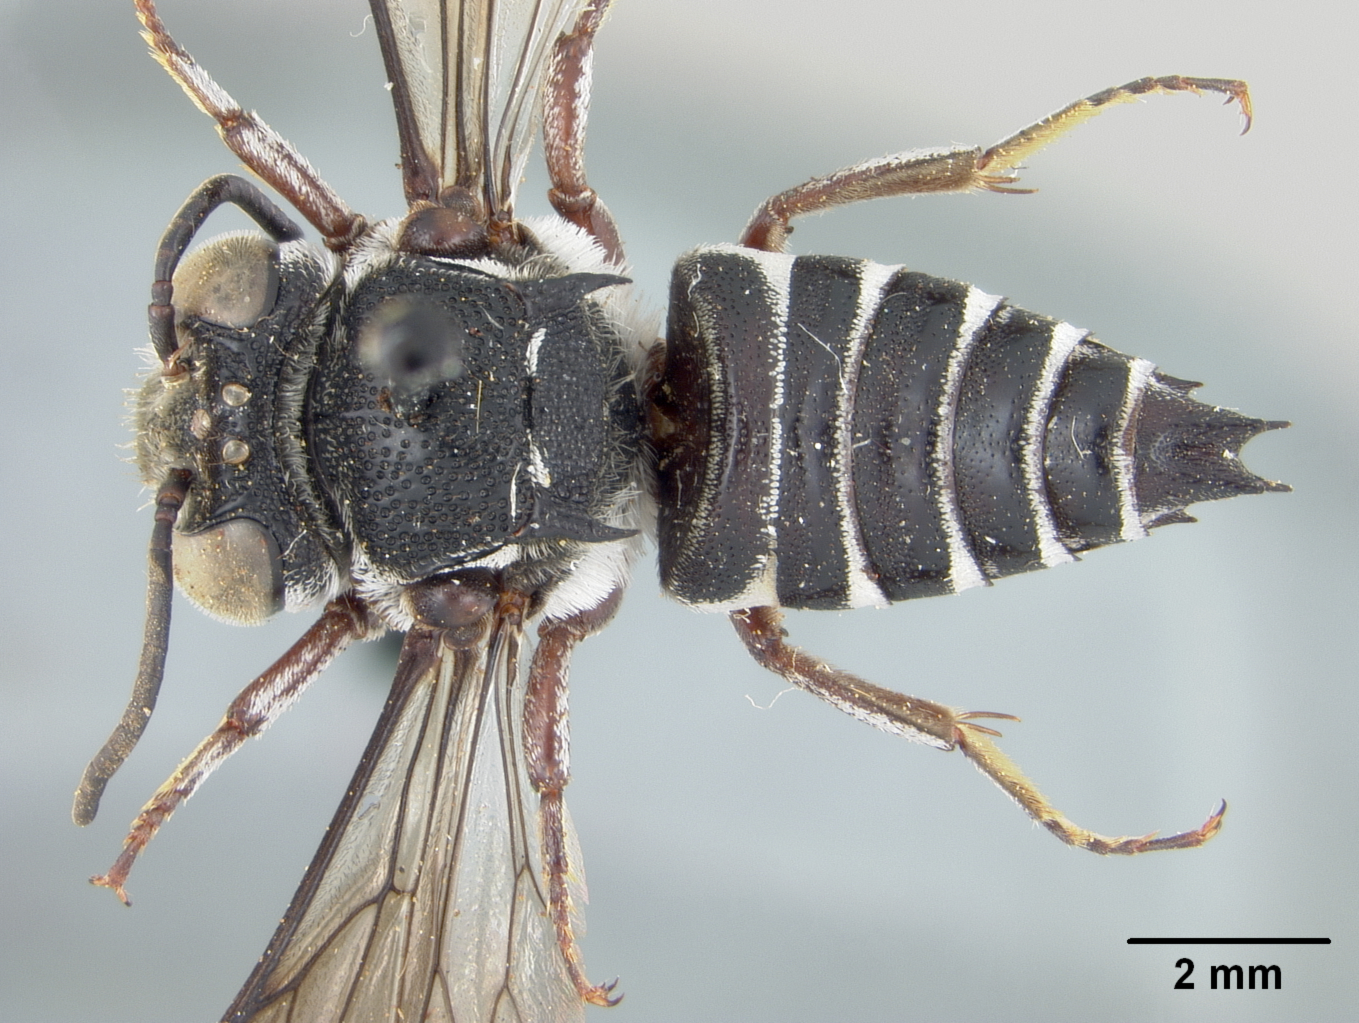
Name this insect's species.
Coelioxys dolichantha
